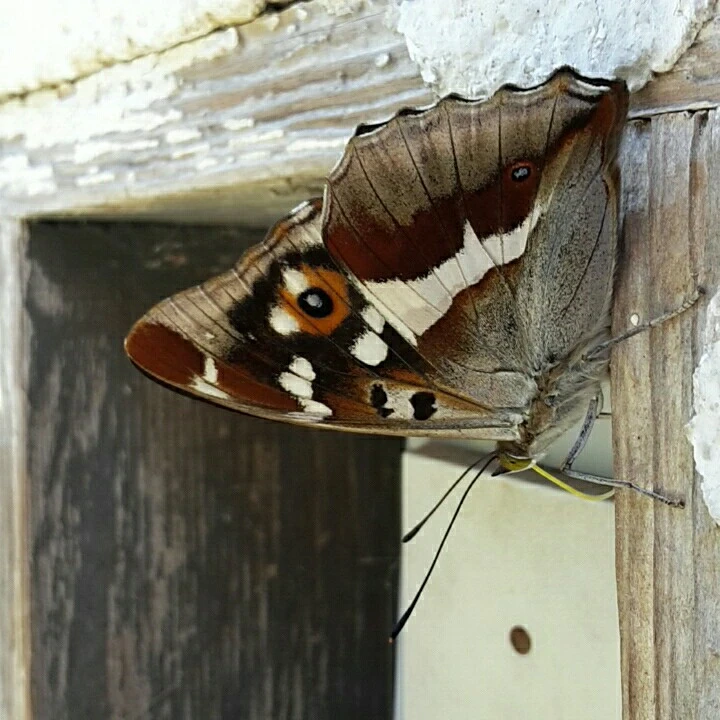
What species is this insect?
Apatura iris
